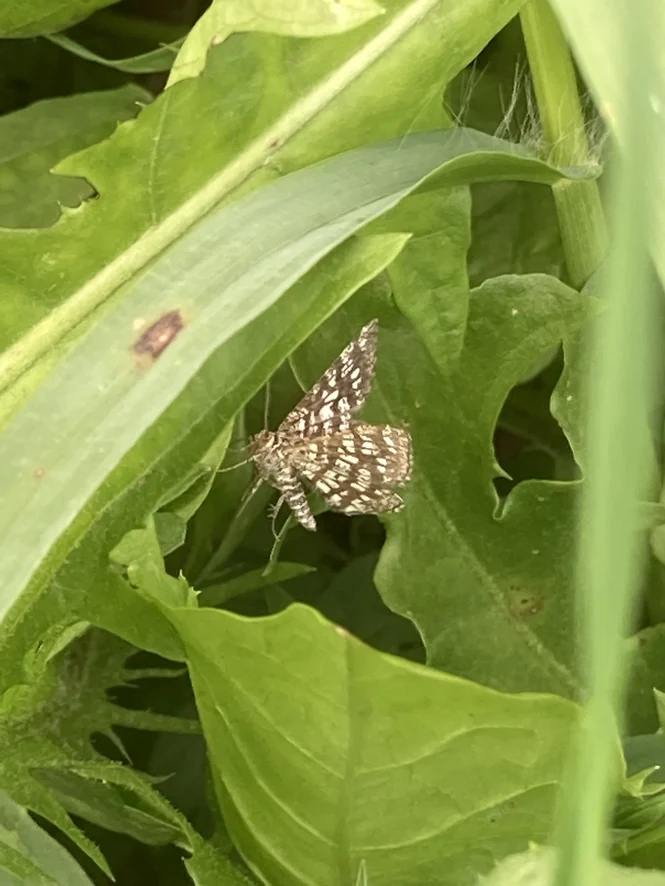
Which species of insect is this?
Chiasmia clathrata
